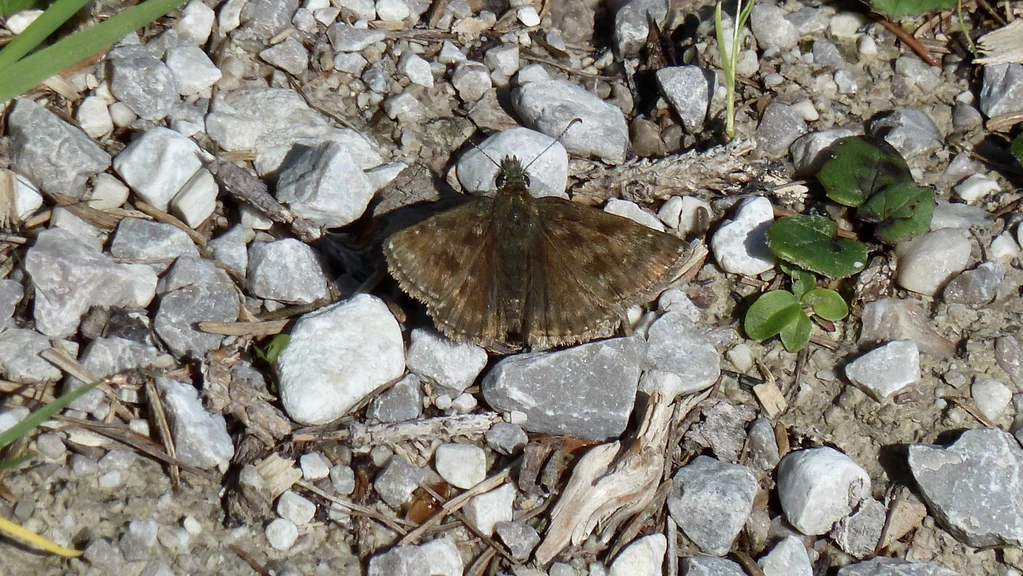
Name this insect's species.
Erynnis tages
